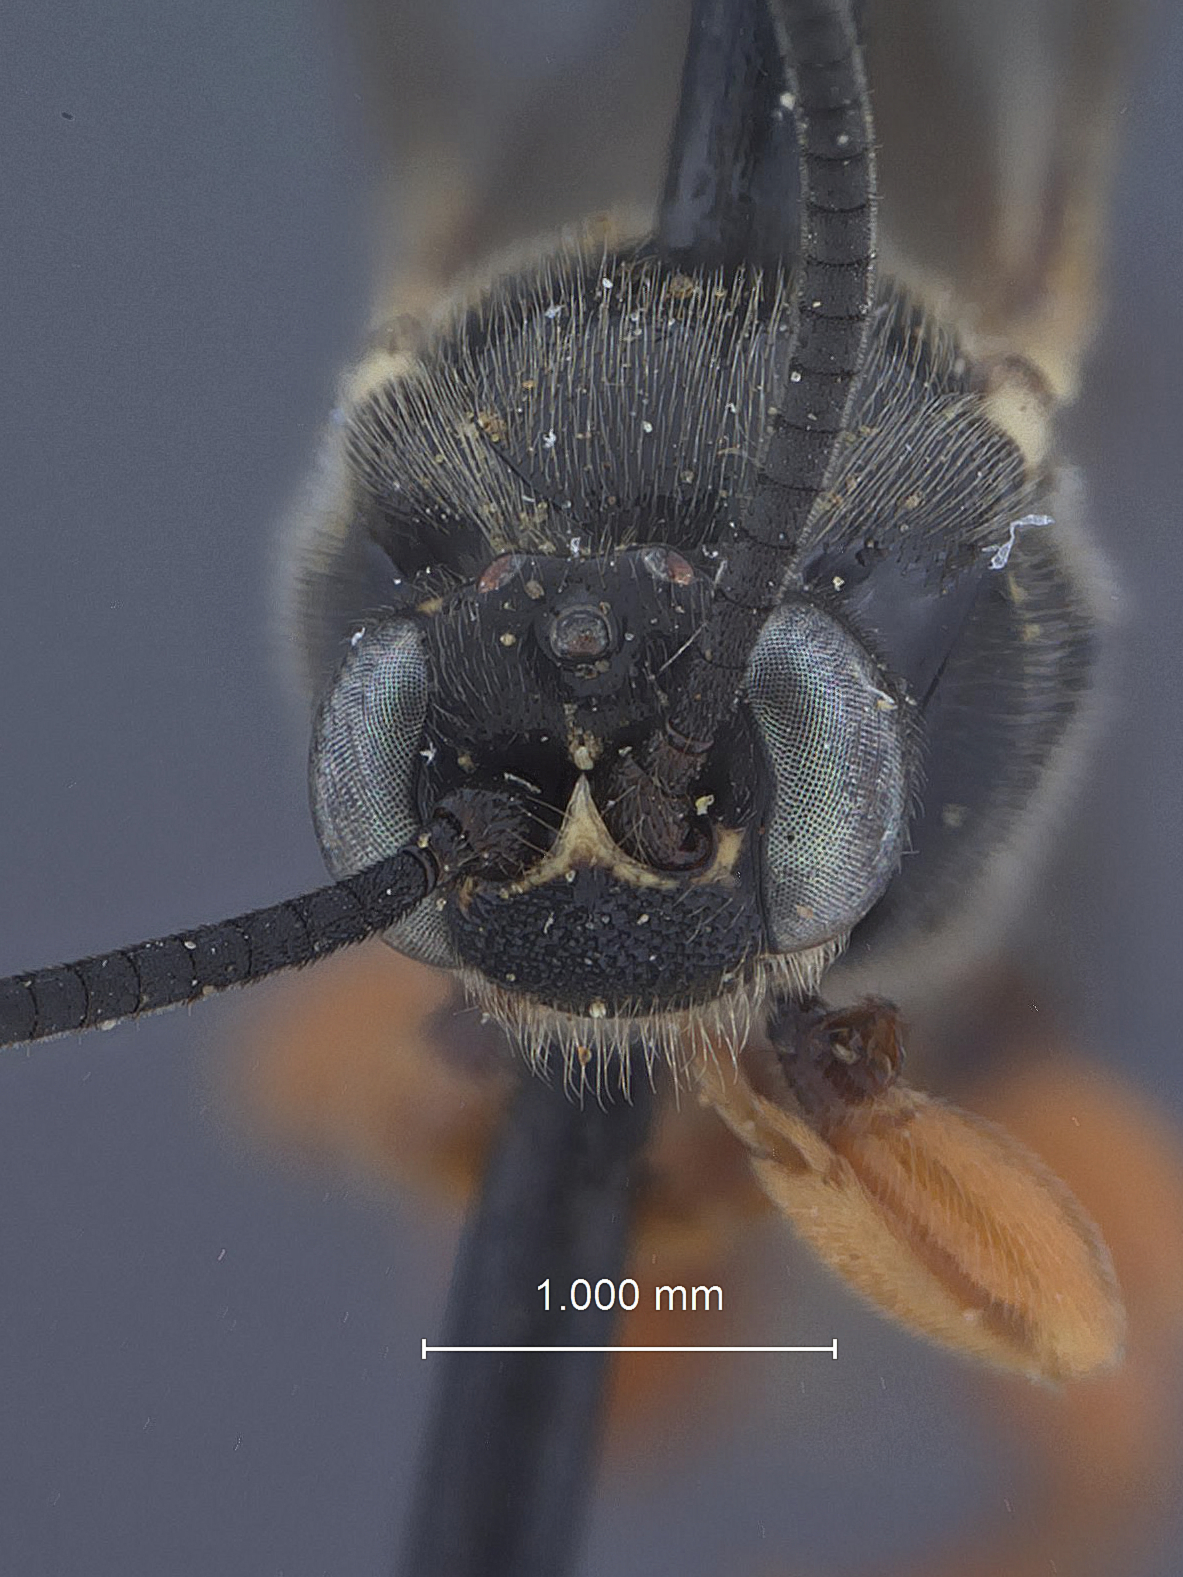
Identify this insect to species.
Exochus mitratus
